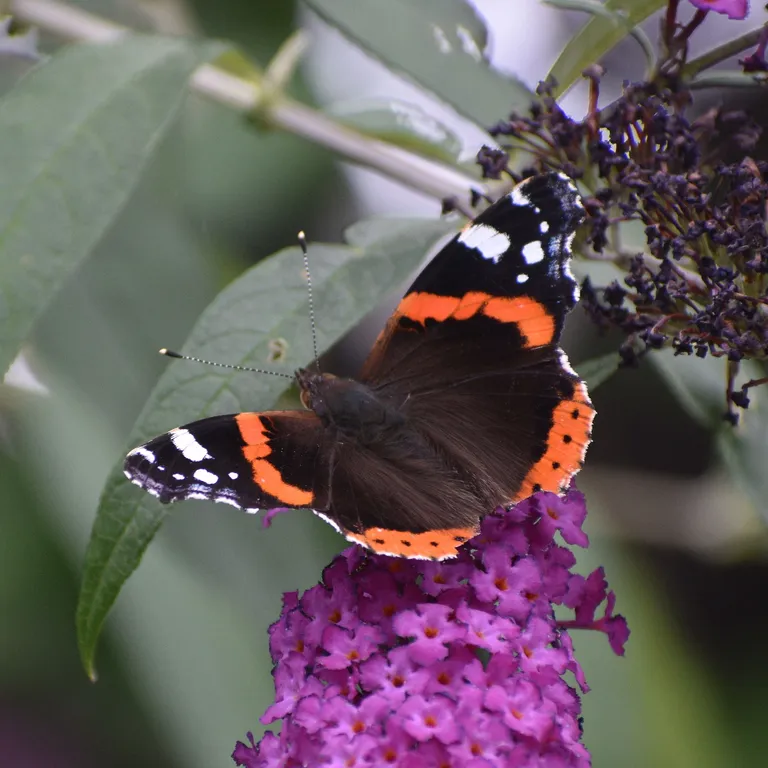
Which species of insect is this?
Vanessa atalanta
